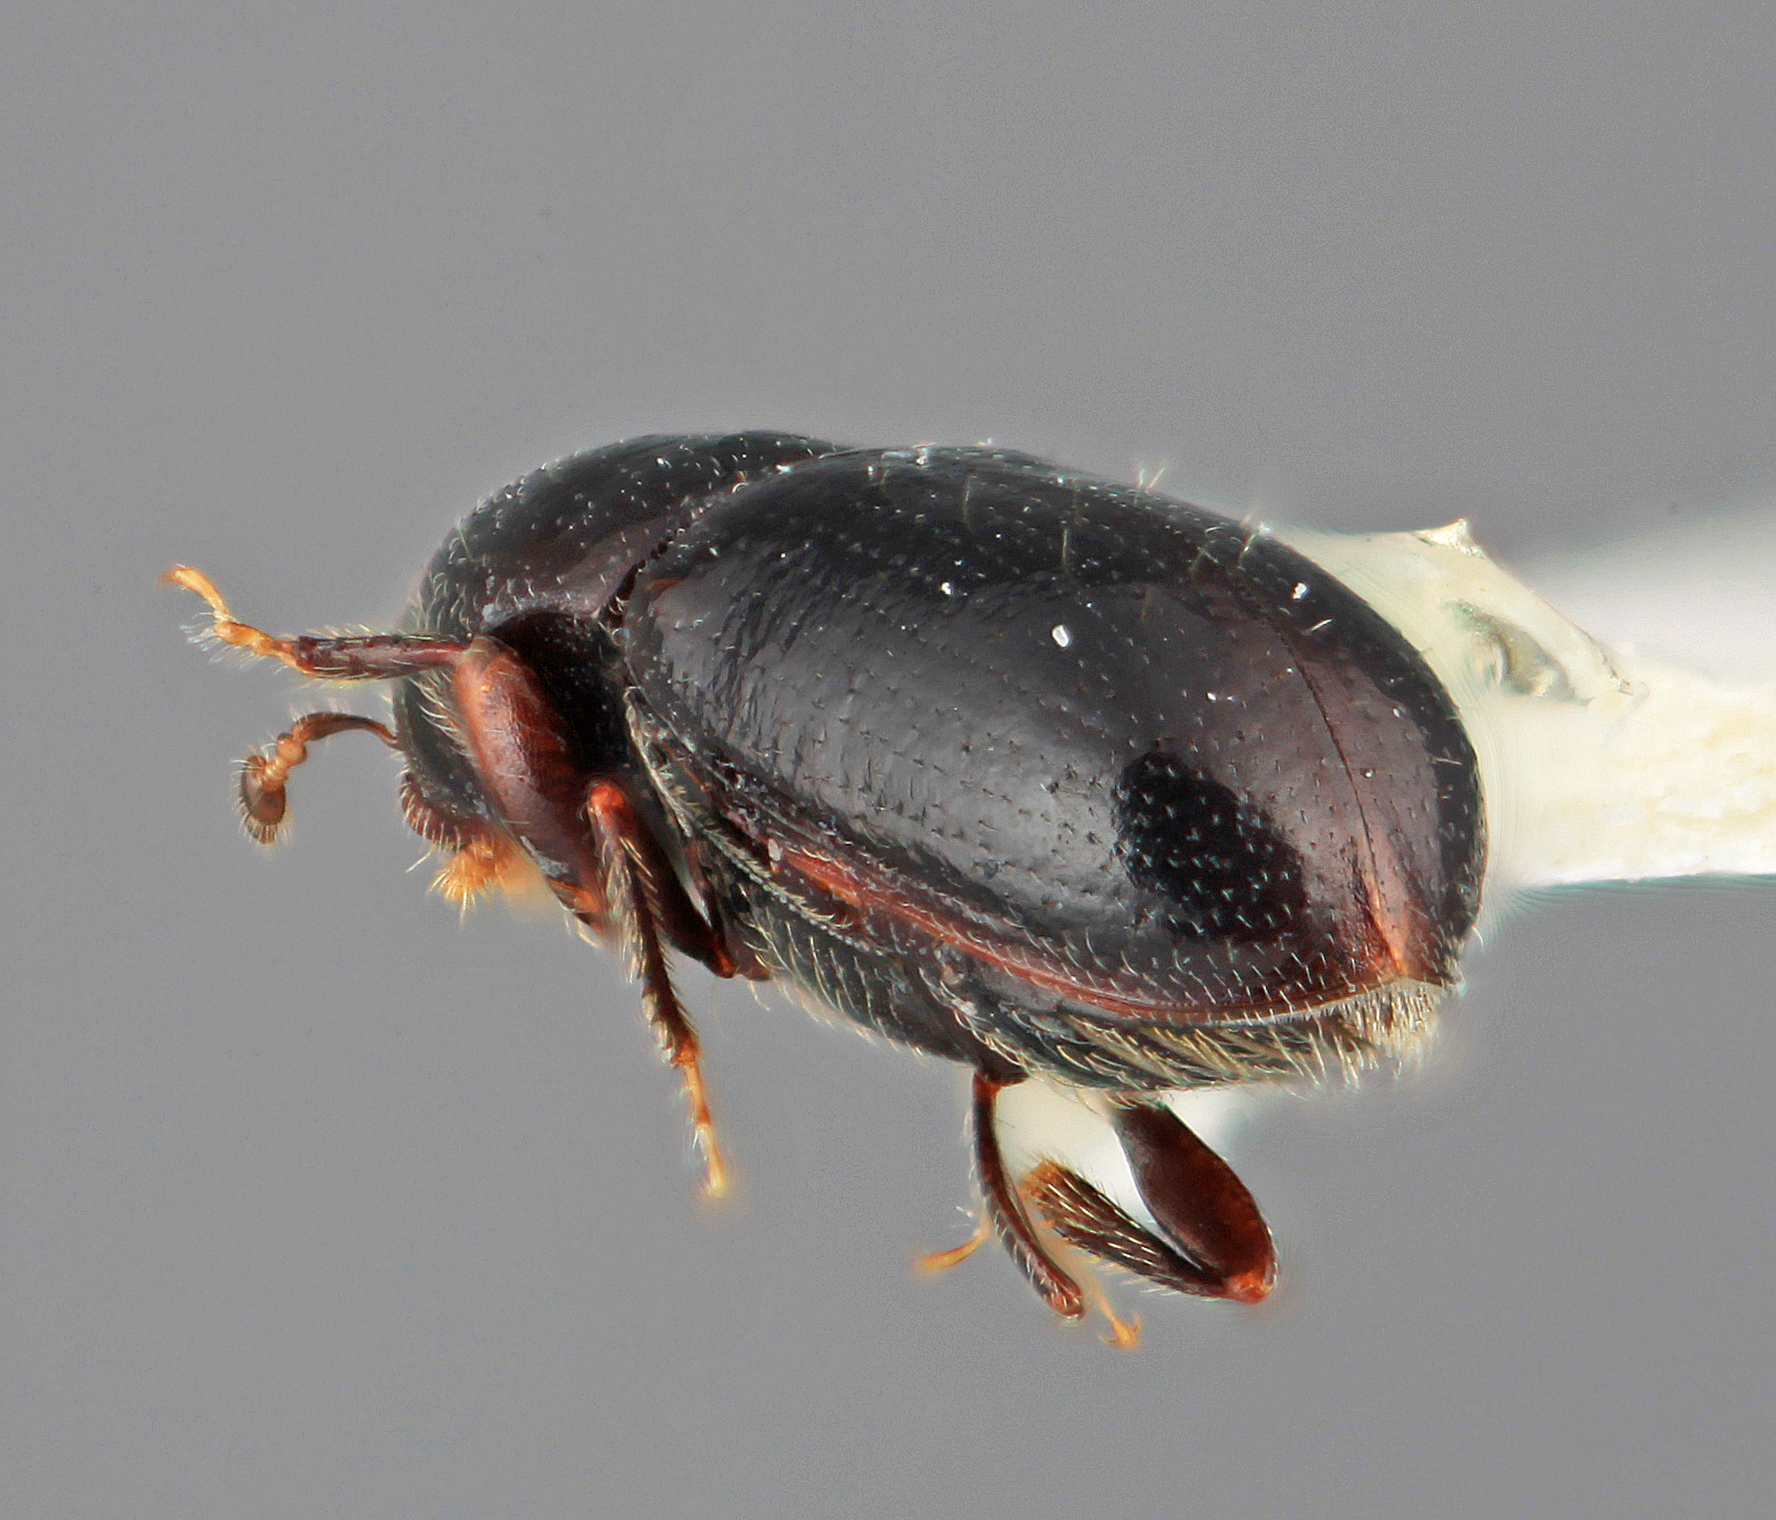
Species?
Scolytodes clusiae
